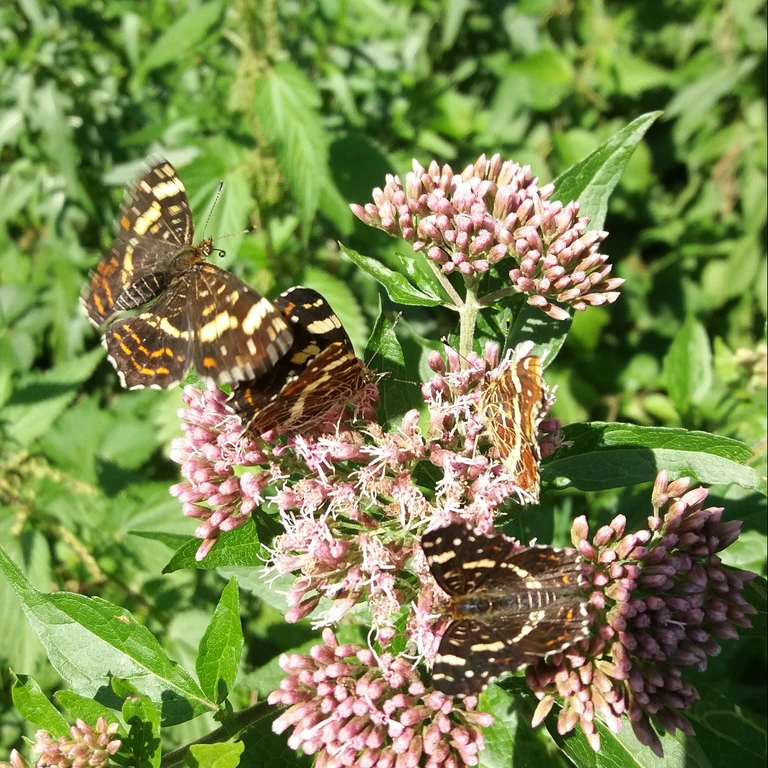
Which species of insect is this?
Araschnia levana
